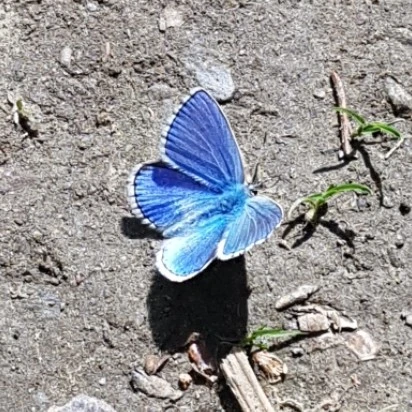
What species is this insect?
Lysandra bellargus
